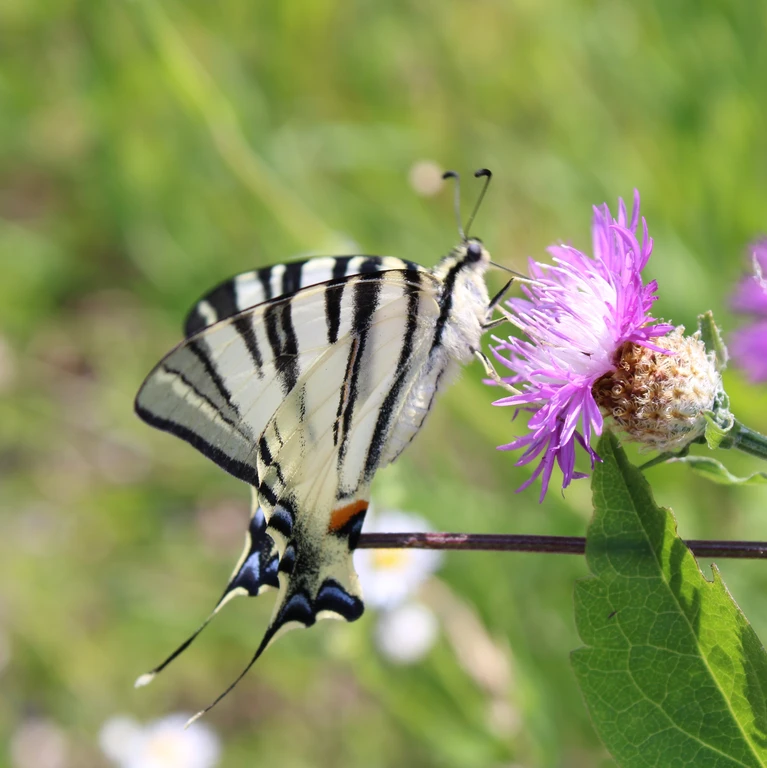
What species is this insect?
Iphiclides podalirius
